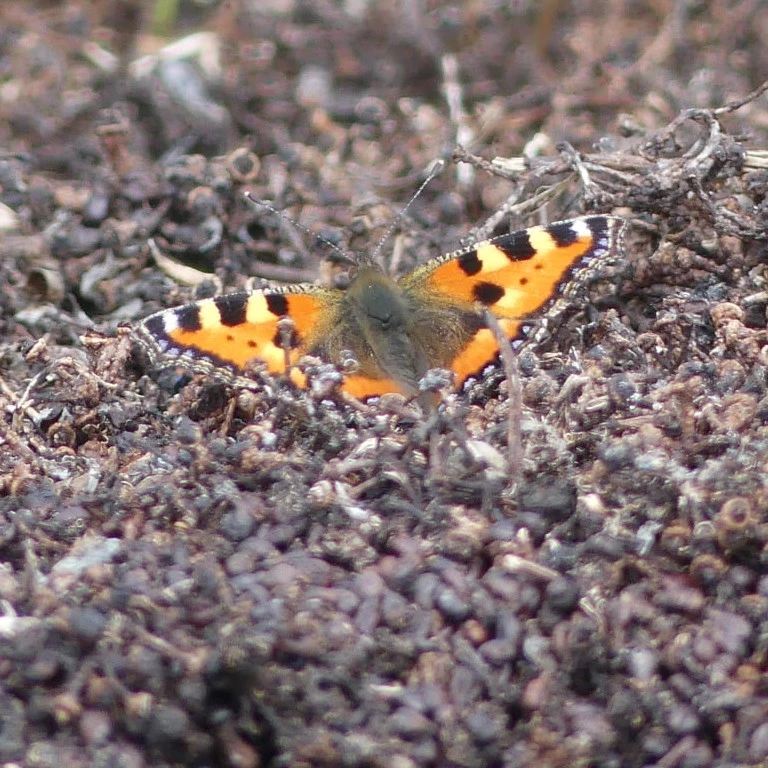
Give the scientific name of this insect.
Aglais urticae
